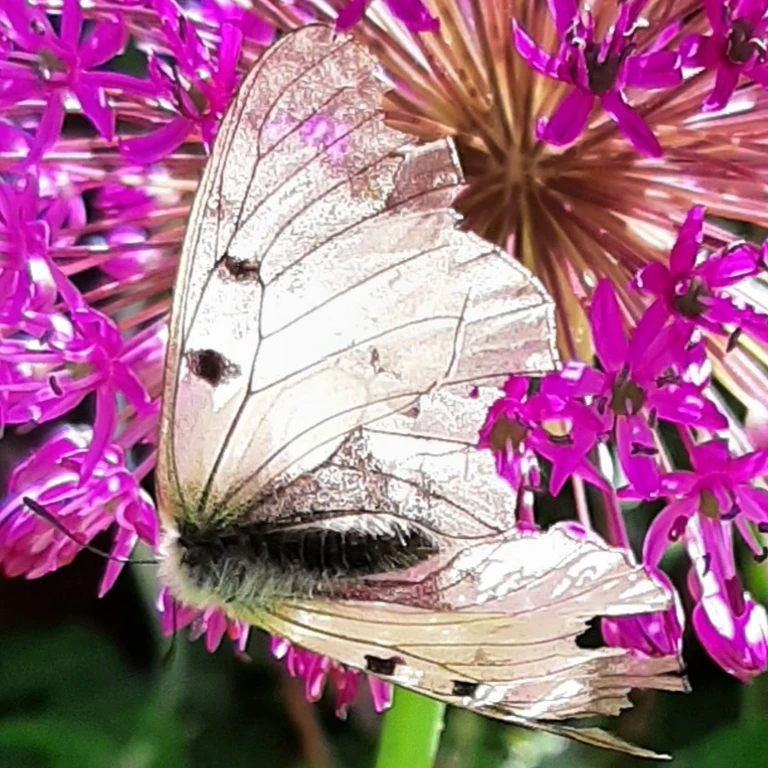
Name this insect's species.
Parnassius mnemosyne
